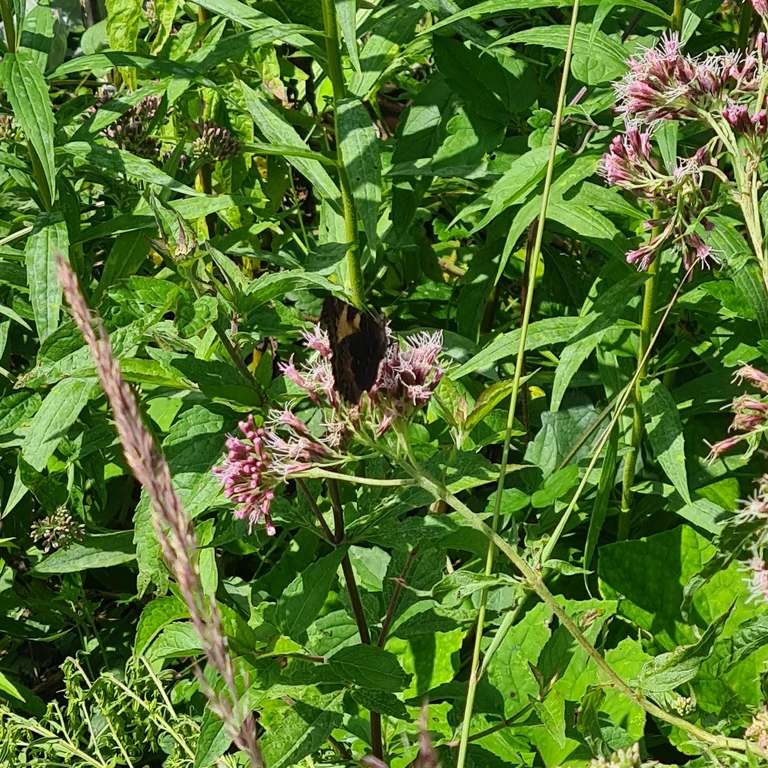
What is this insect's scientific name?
Aglais urticae
